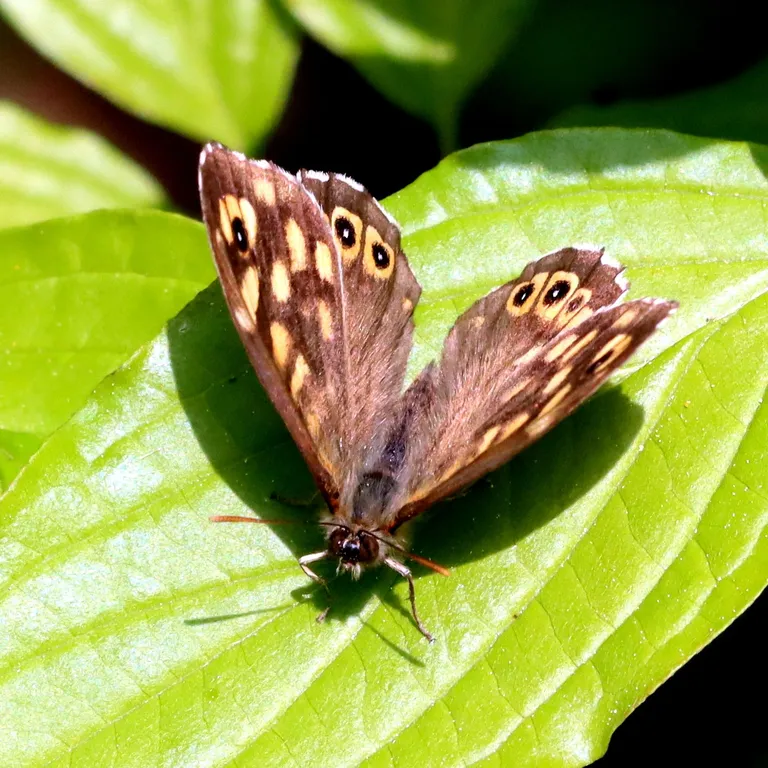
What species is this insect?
Pararge aegeria
